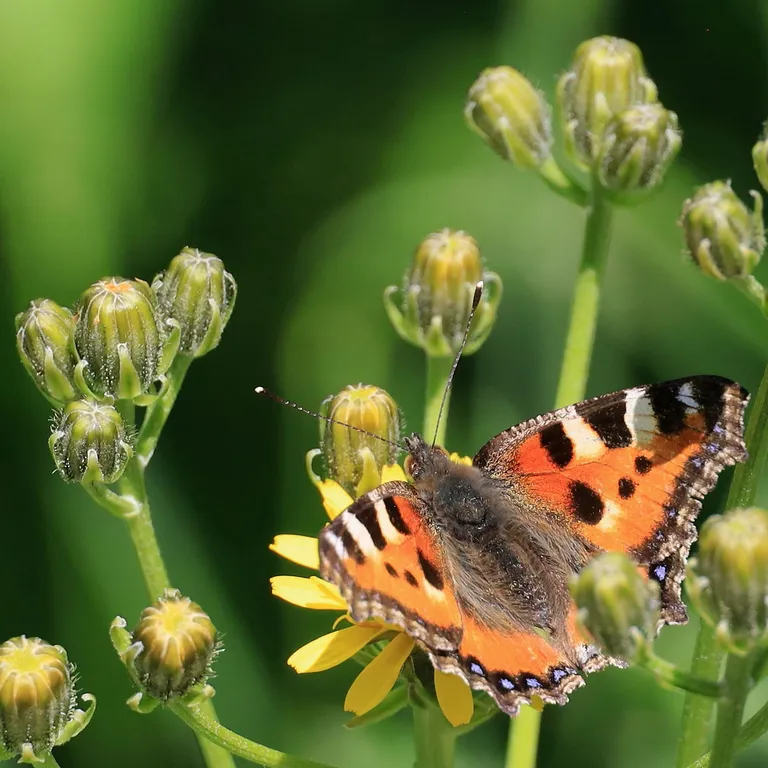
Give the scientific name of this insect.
Aglais urticae
